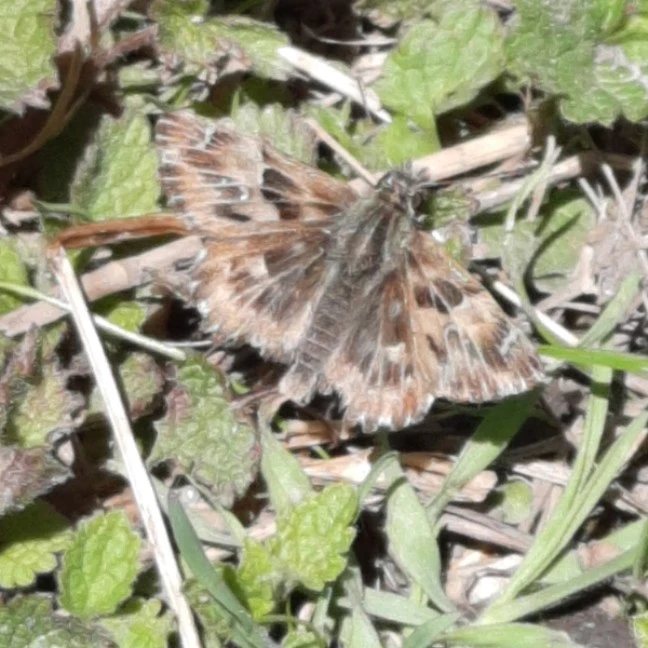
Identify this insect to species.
Carcharodus alceae
